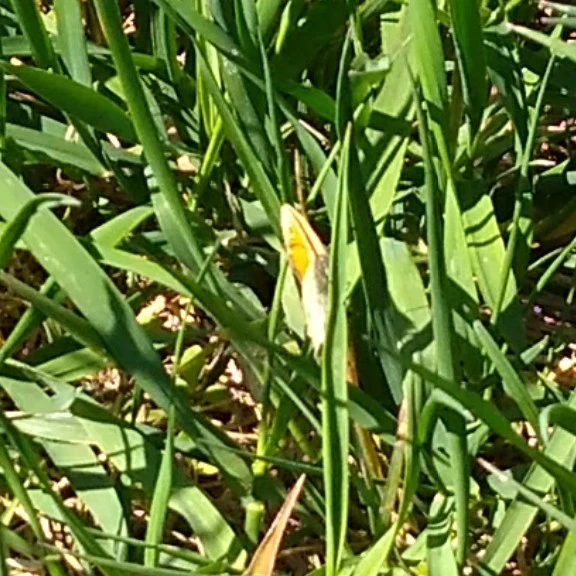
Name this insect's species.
Coenonympha pamphilus
